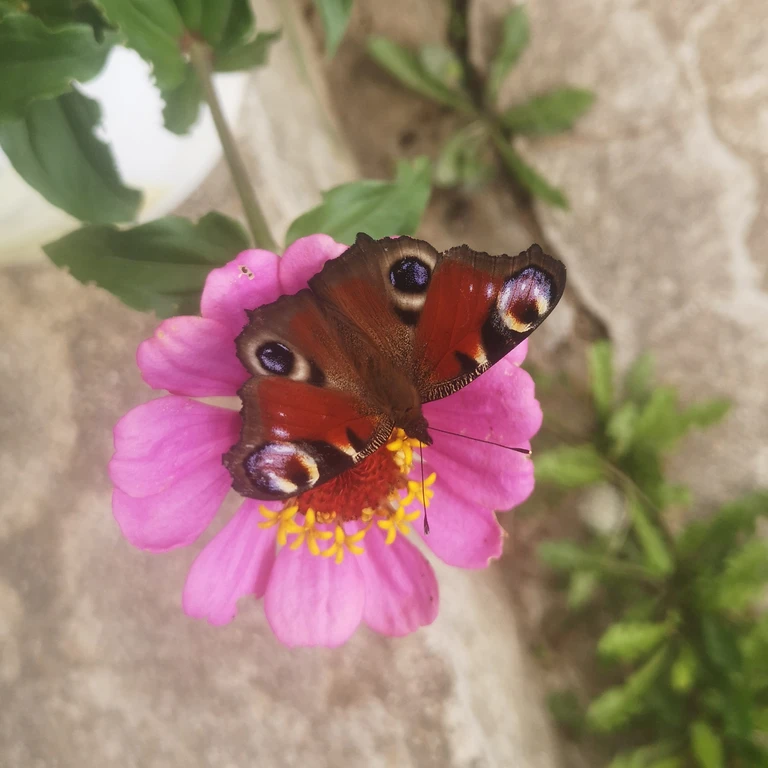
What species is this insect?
Aglais io
